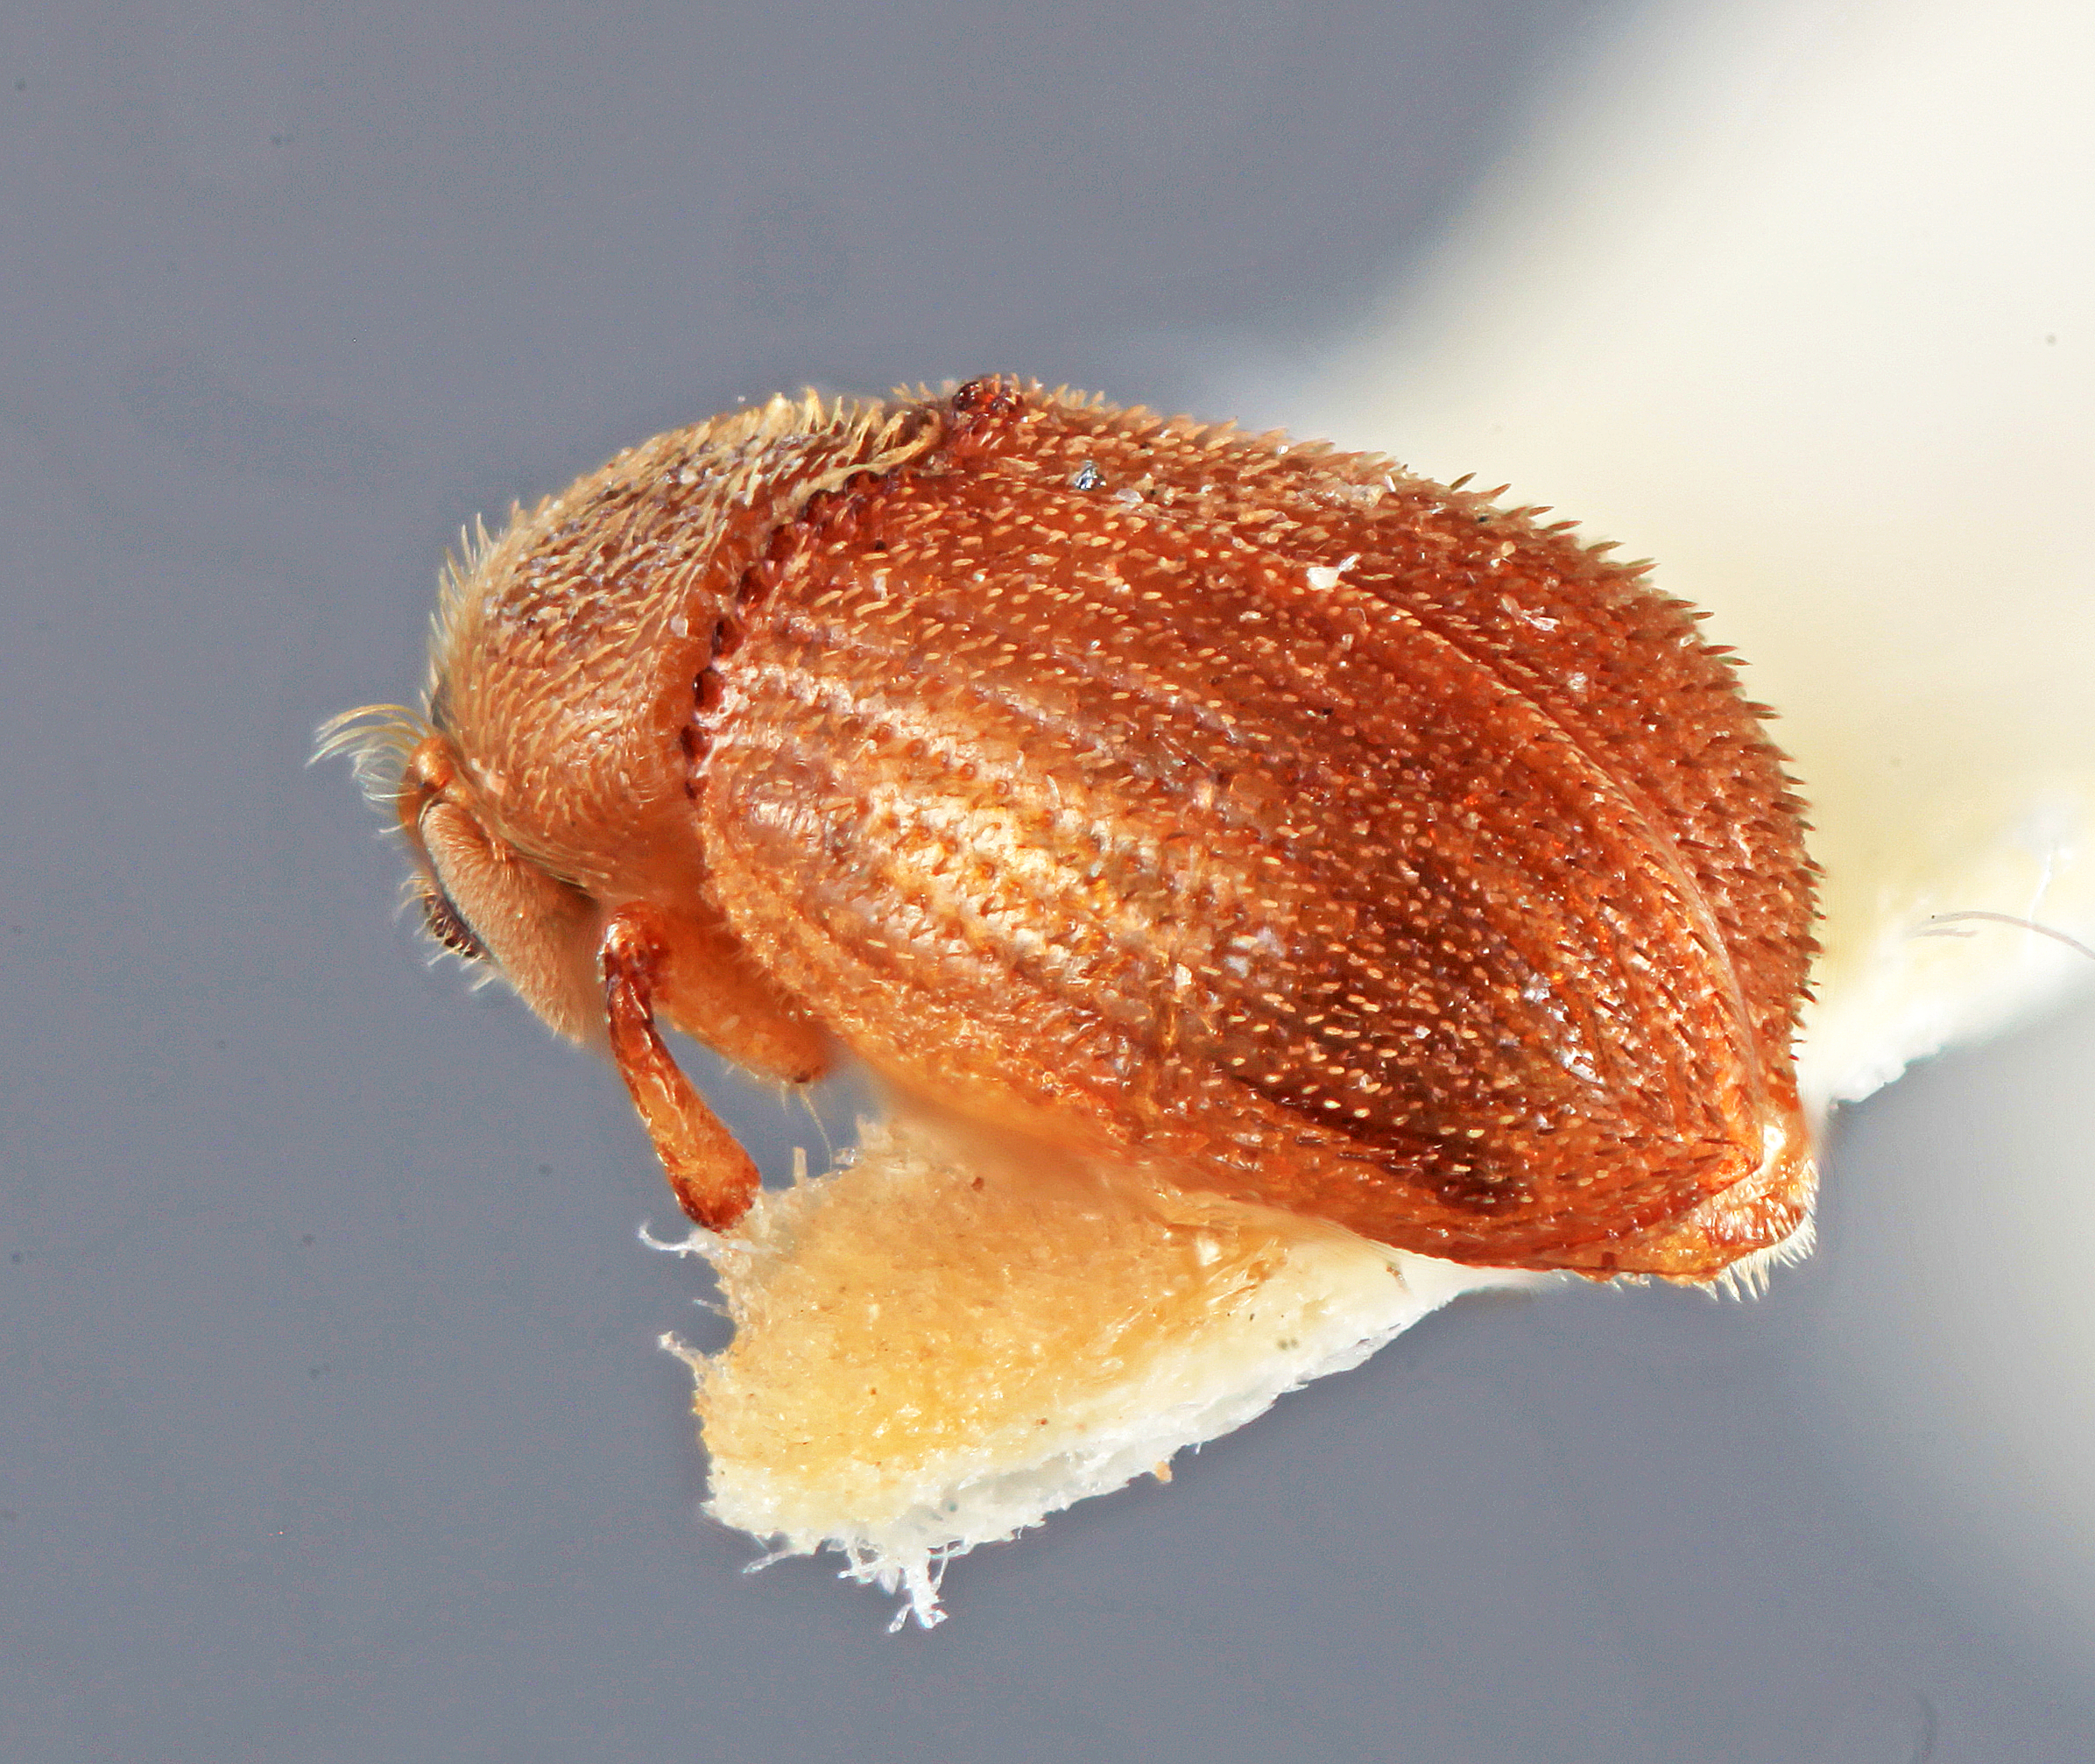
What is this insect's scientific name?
Chramesus argentinae
